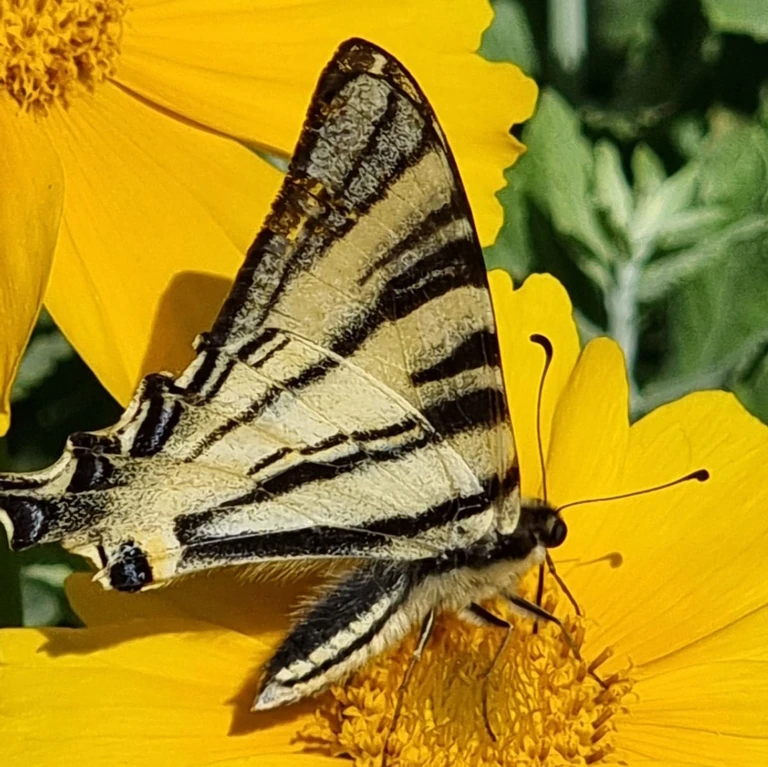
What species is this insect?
Iphiclides podalirius
